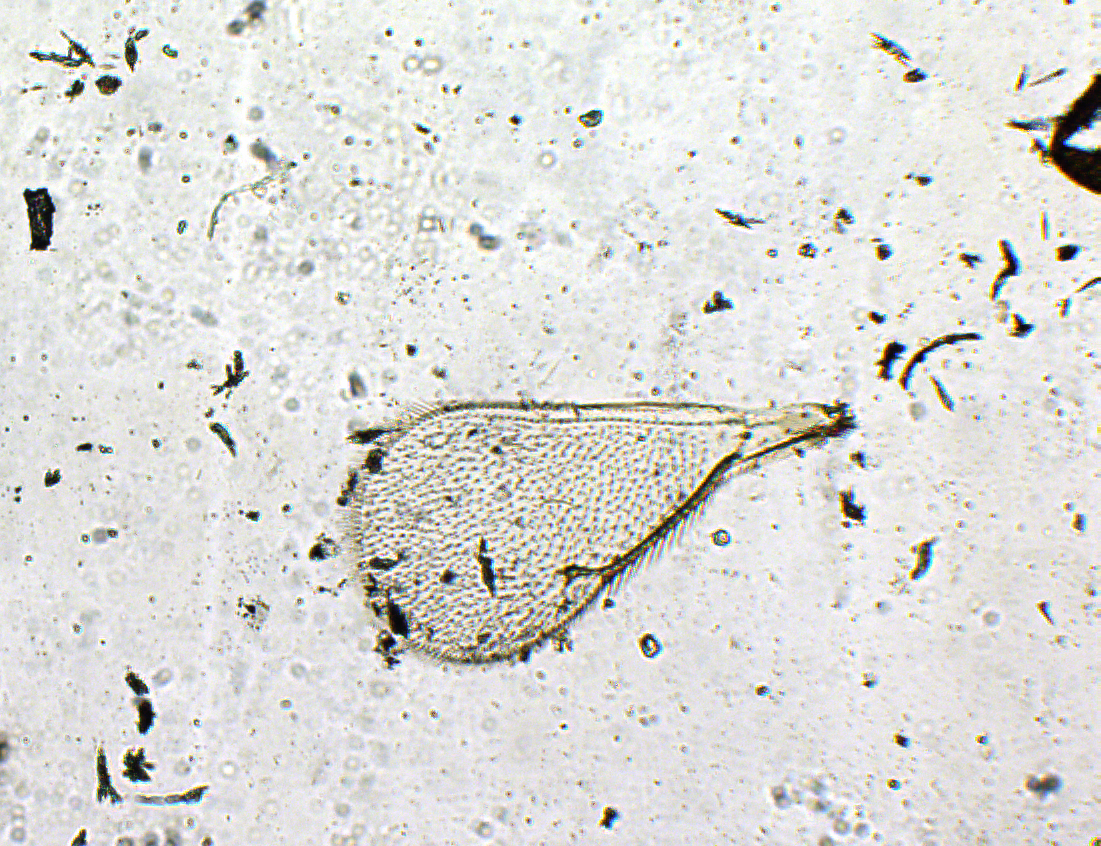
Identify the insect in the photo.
Tetrastichus kodaikanalensis
